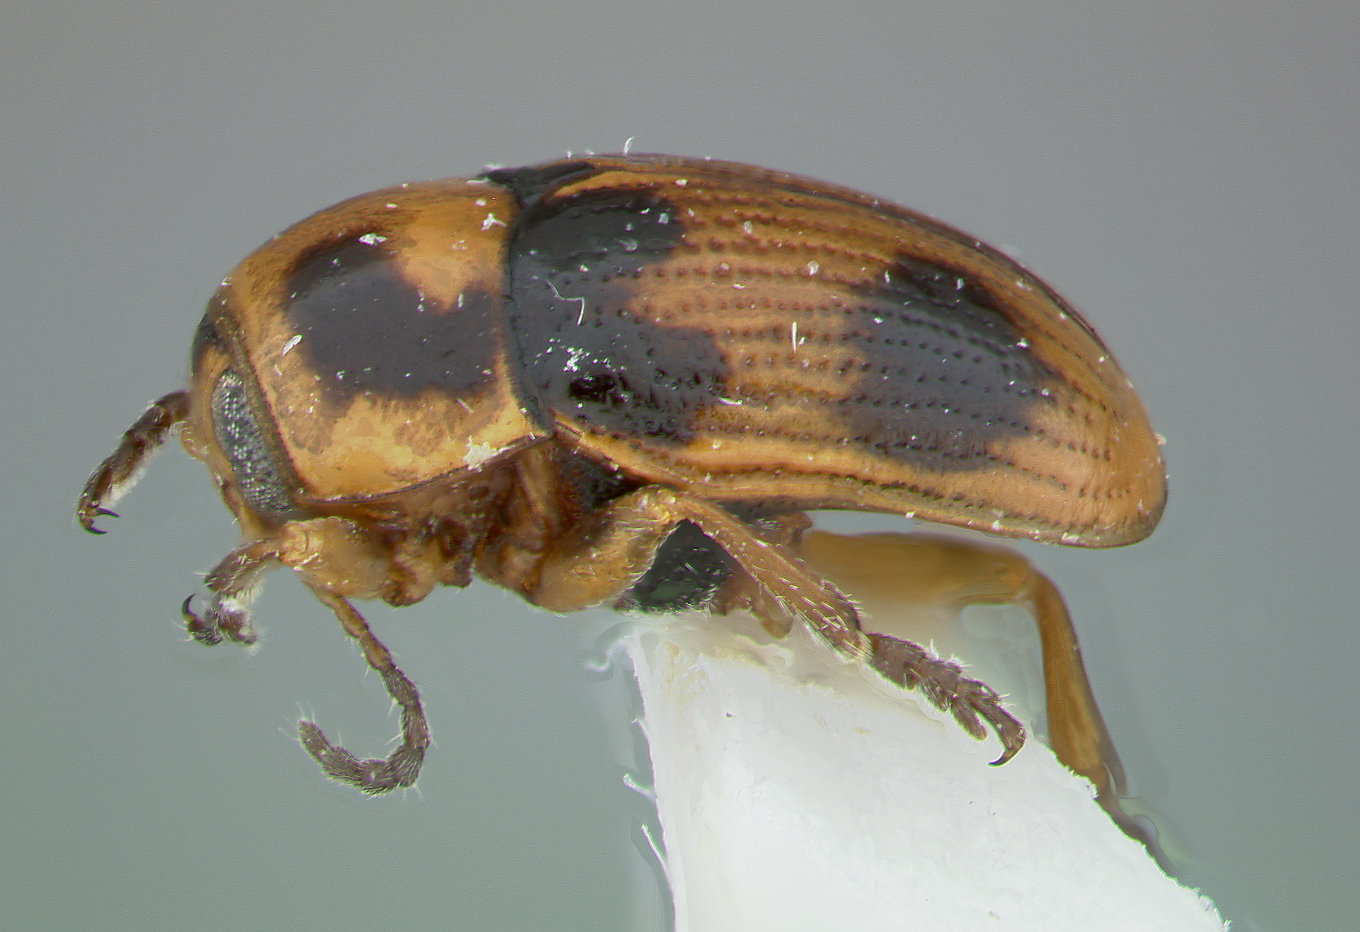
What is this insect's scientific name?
Melixanthus notabilis
